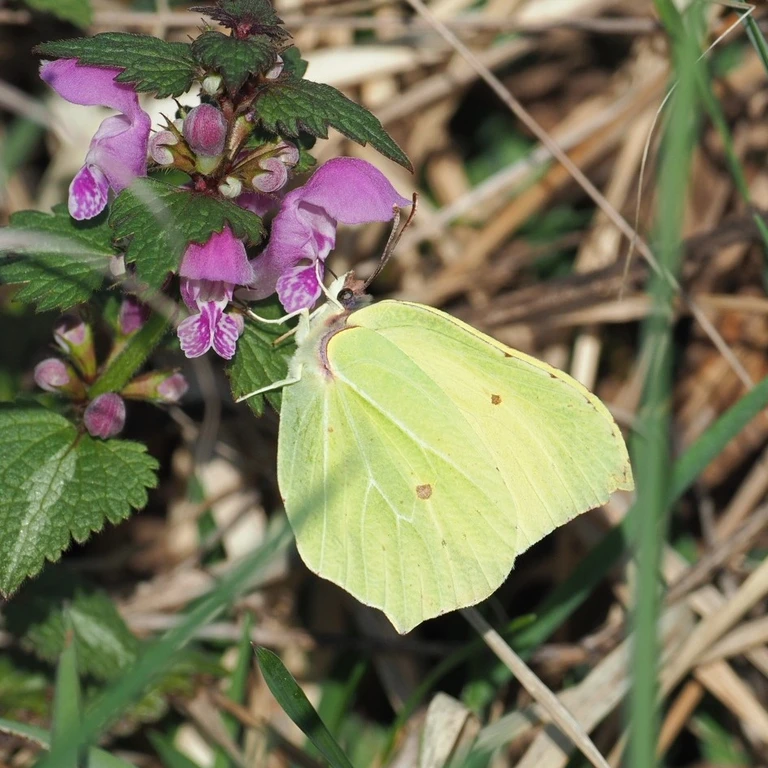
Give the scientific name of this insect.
Gonepteryx rhamni
